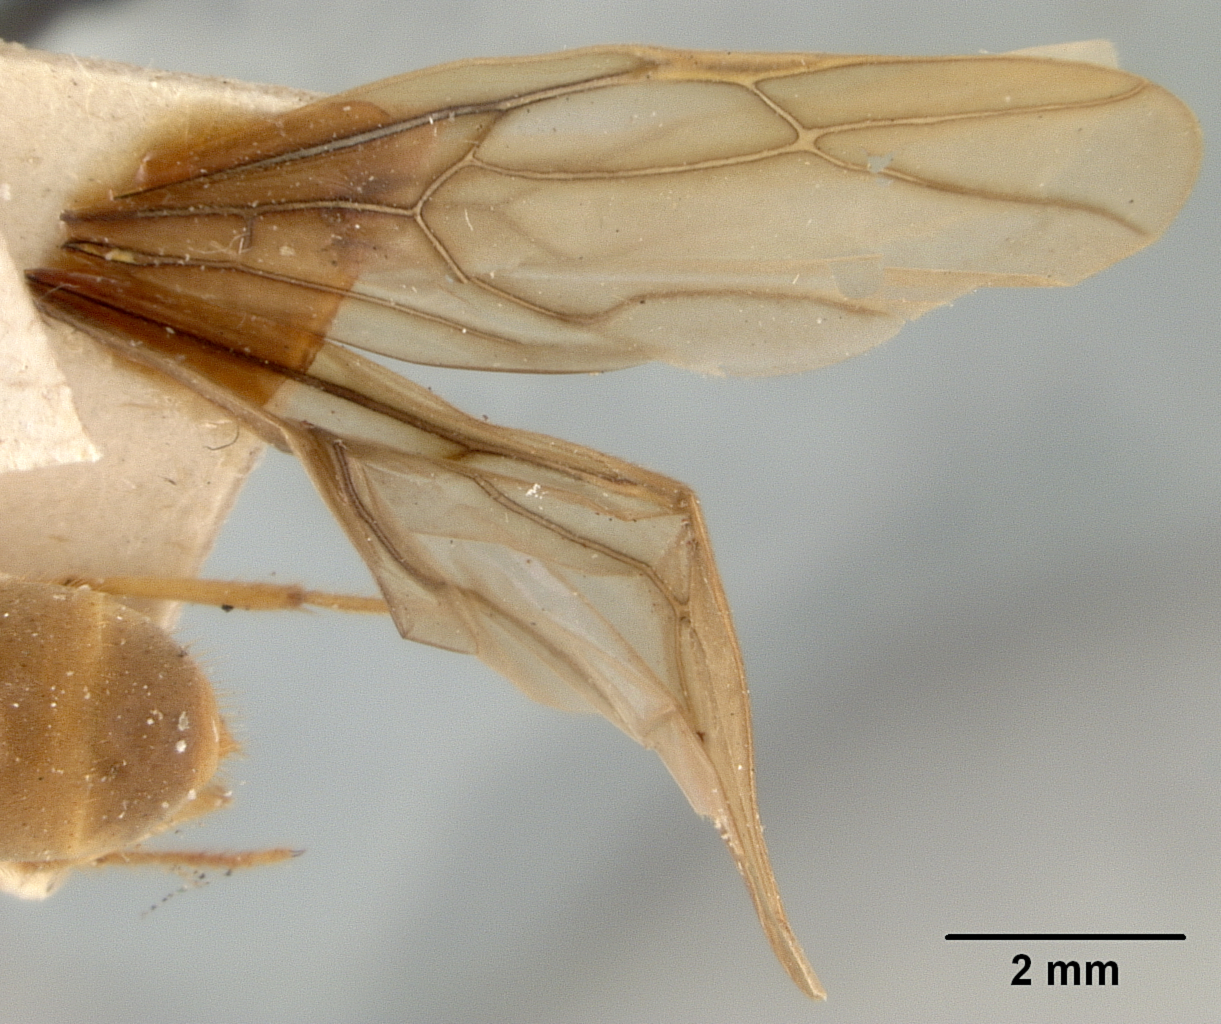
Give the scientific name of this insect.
Pseudolasius mayri
